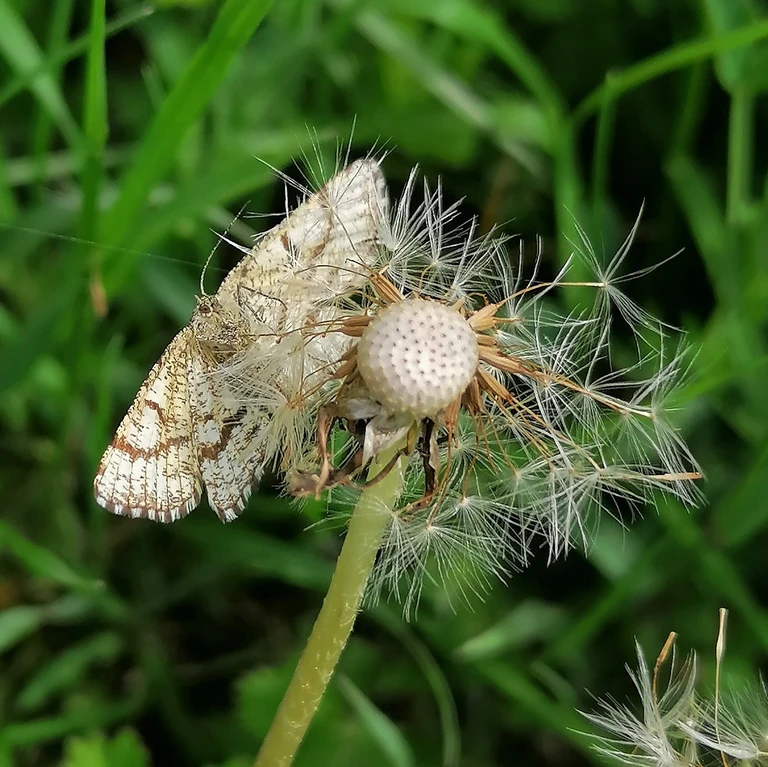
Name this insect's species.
Ematurga atomaria
